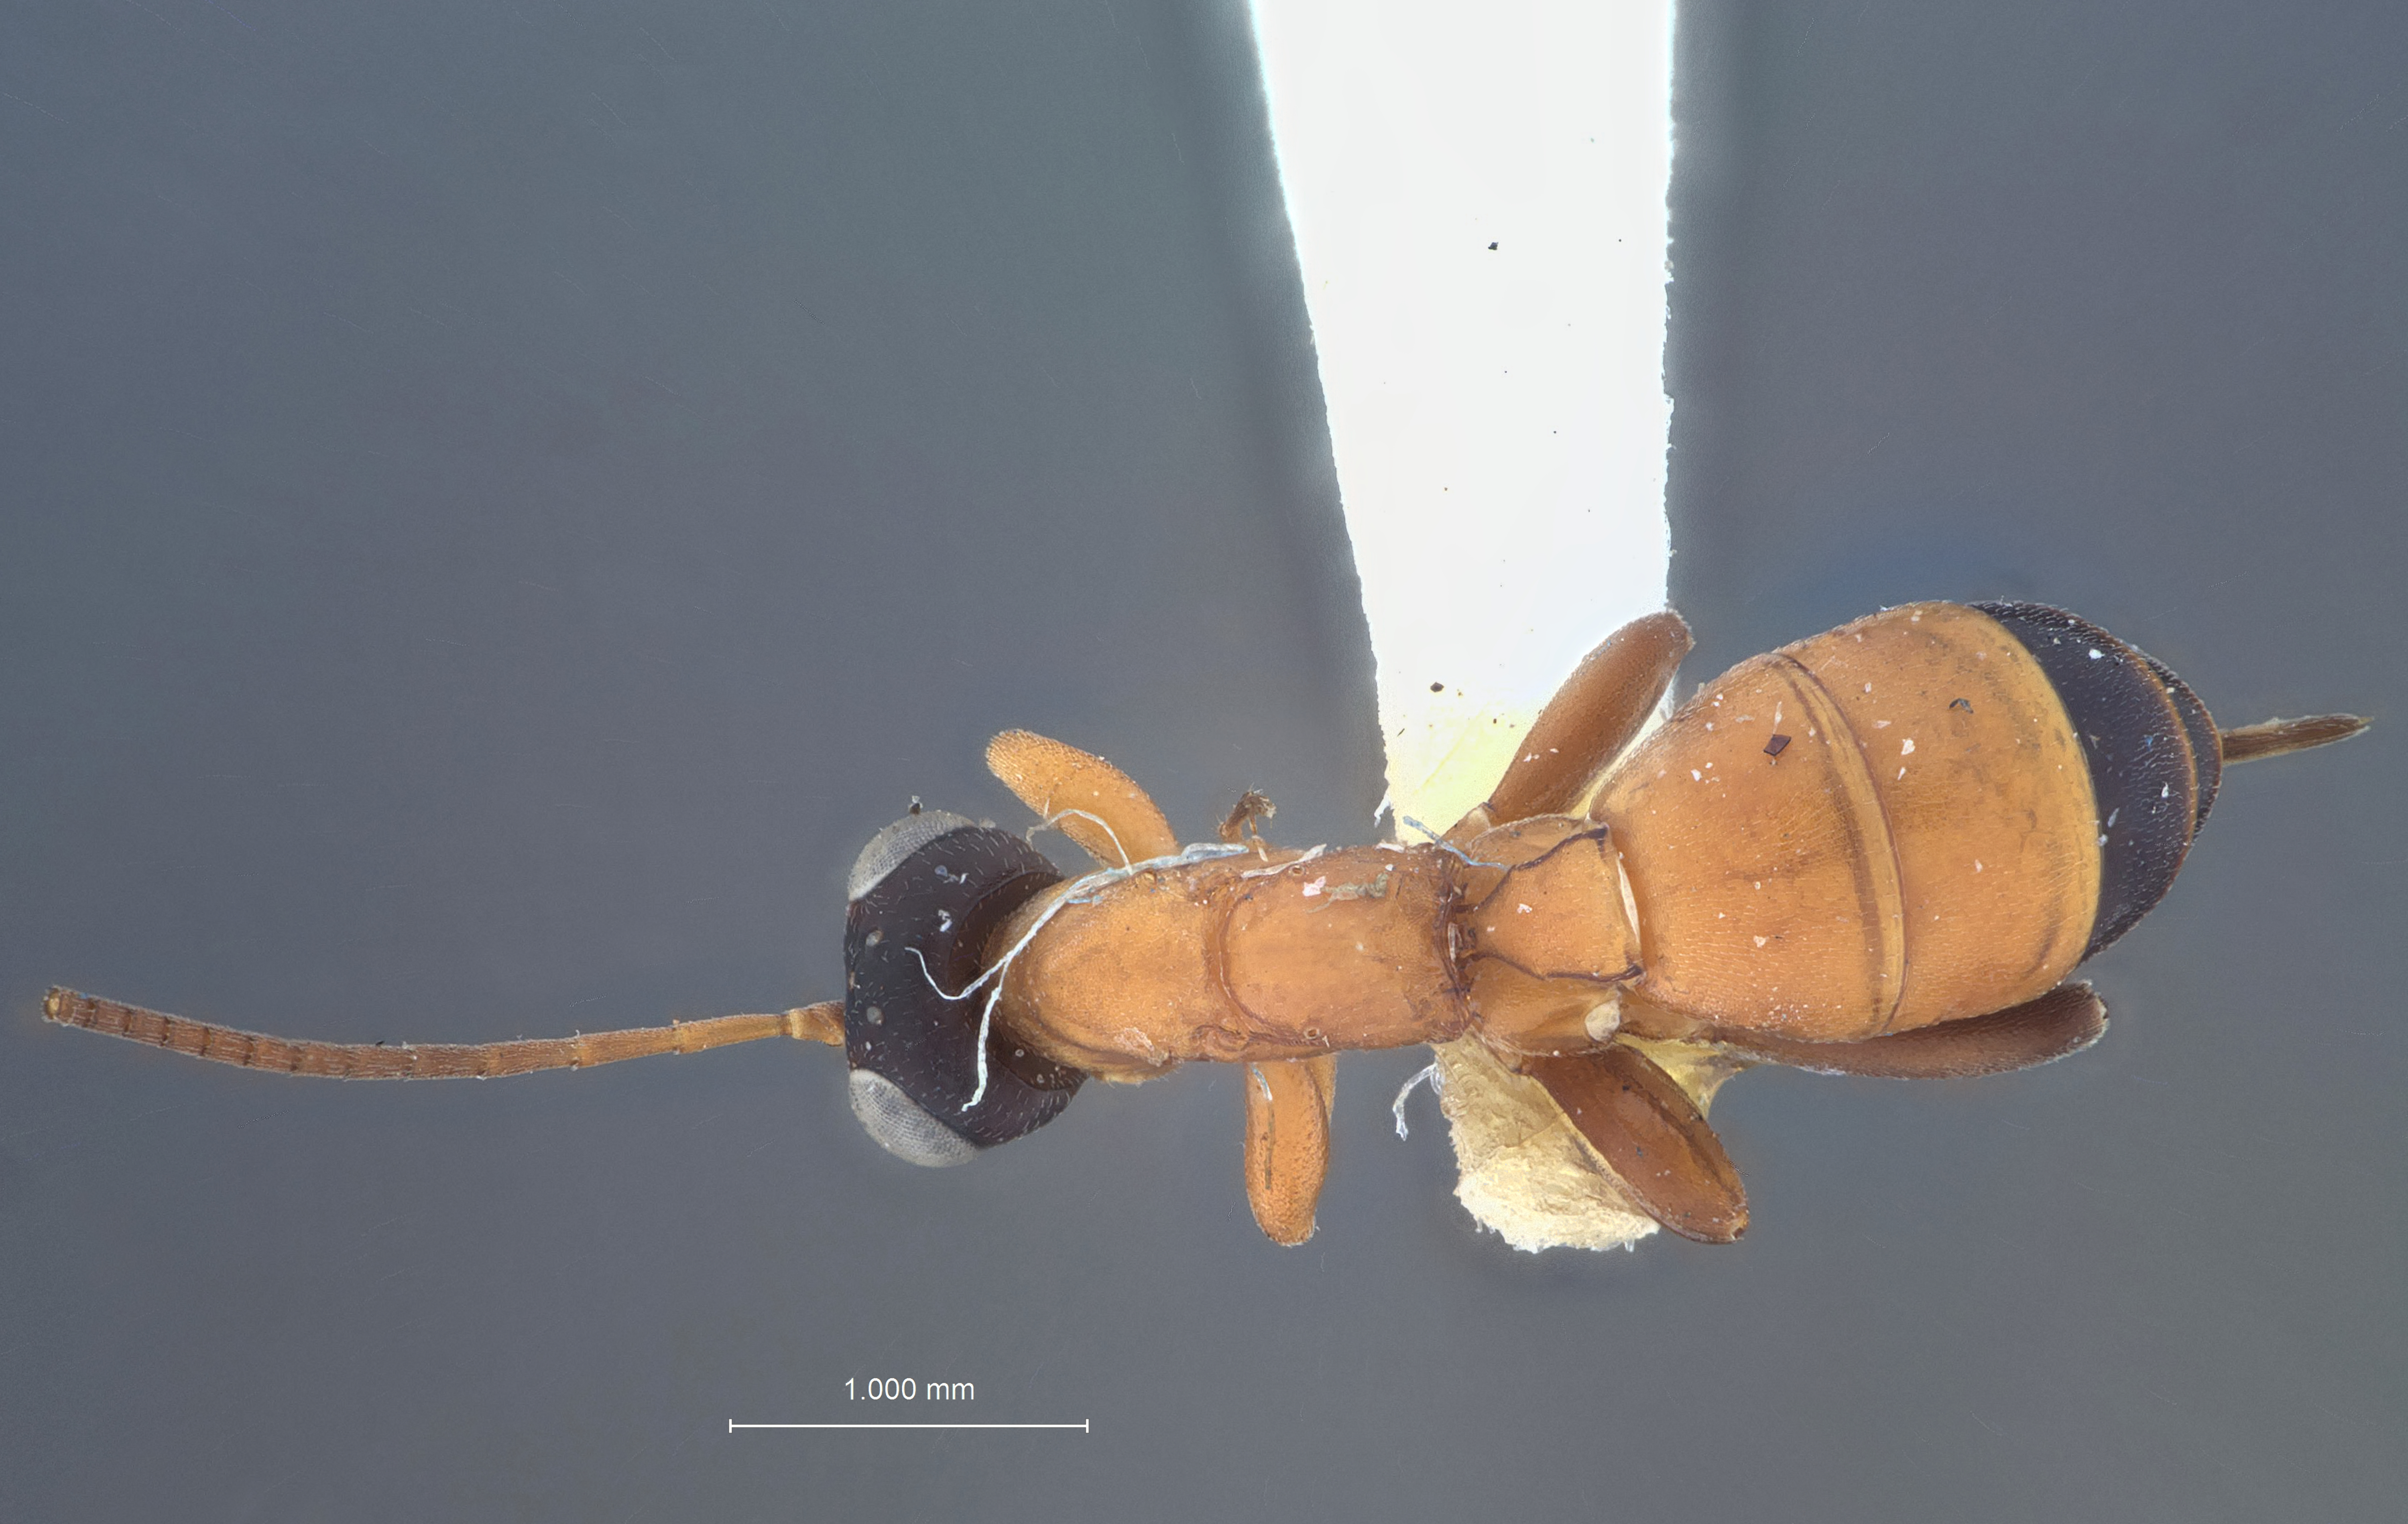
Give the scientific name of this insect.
Pezomachus coloradensis
